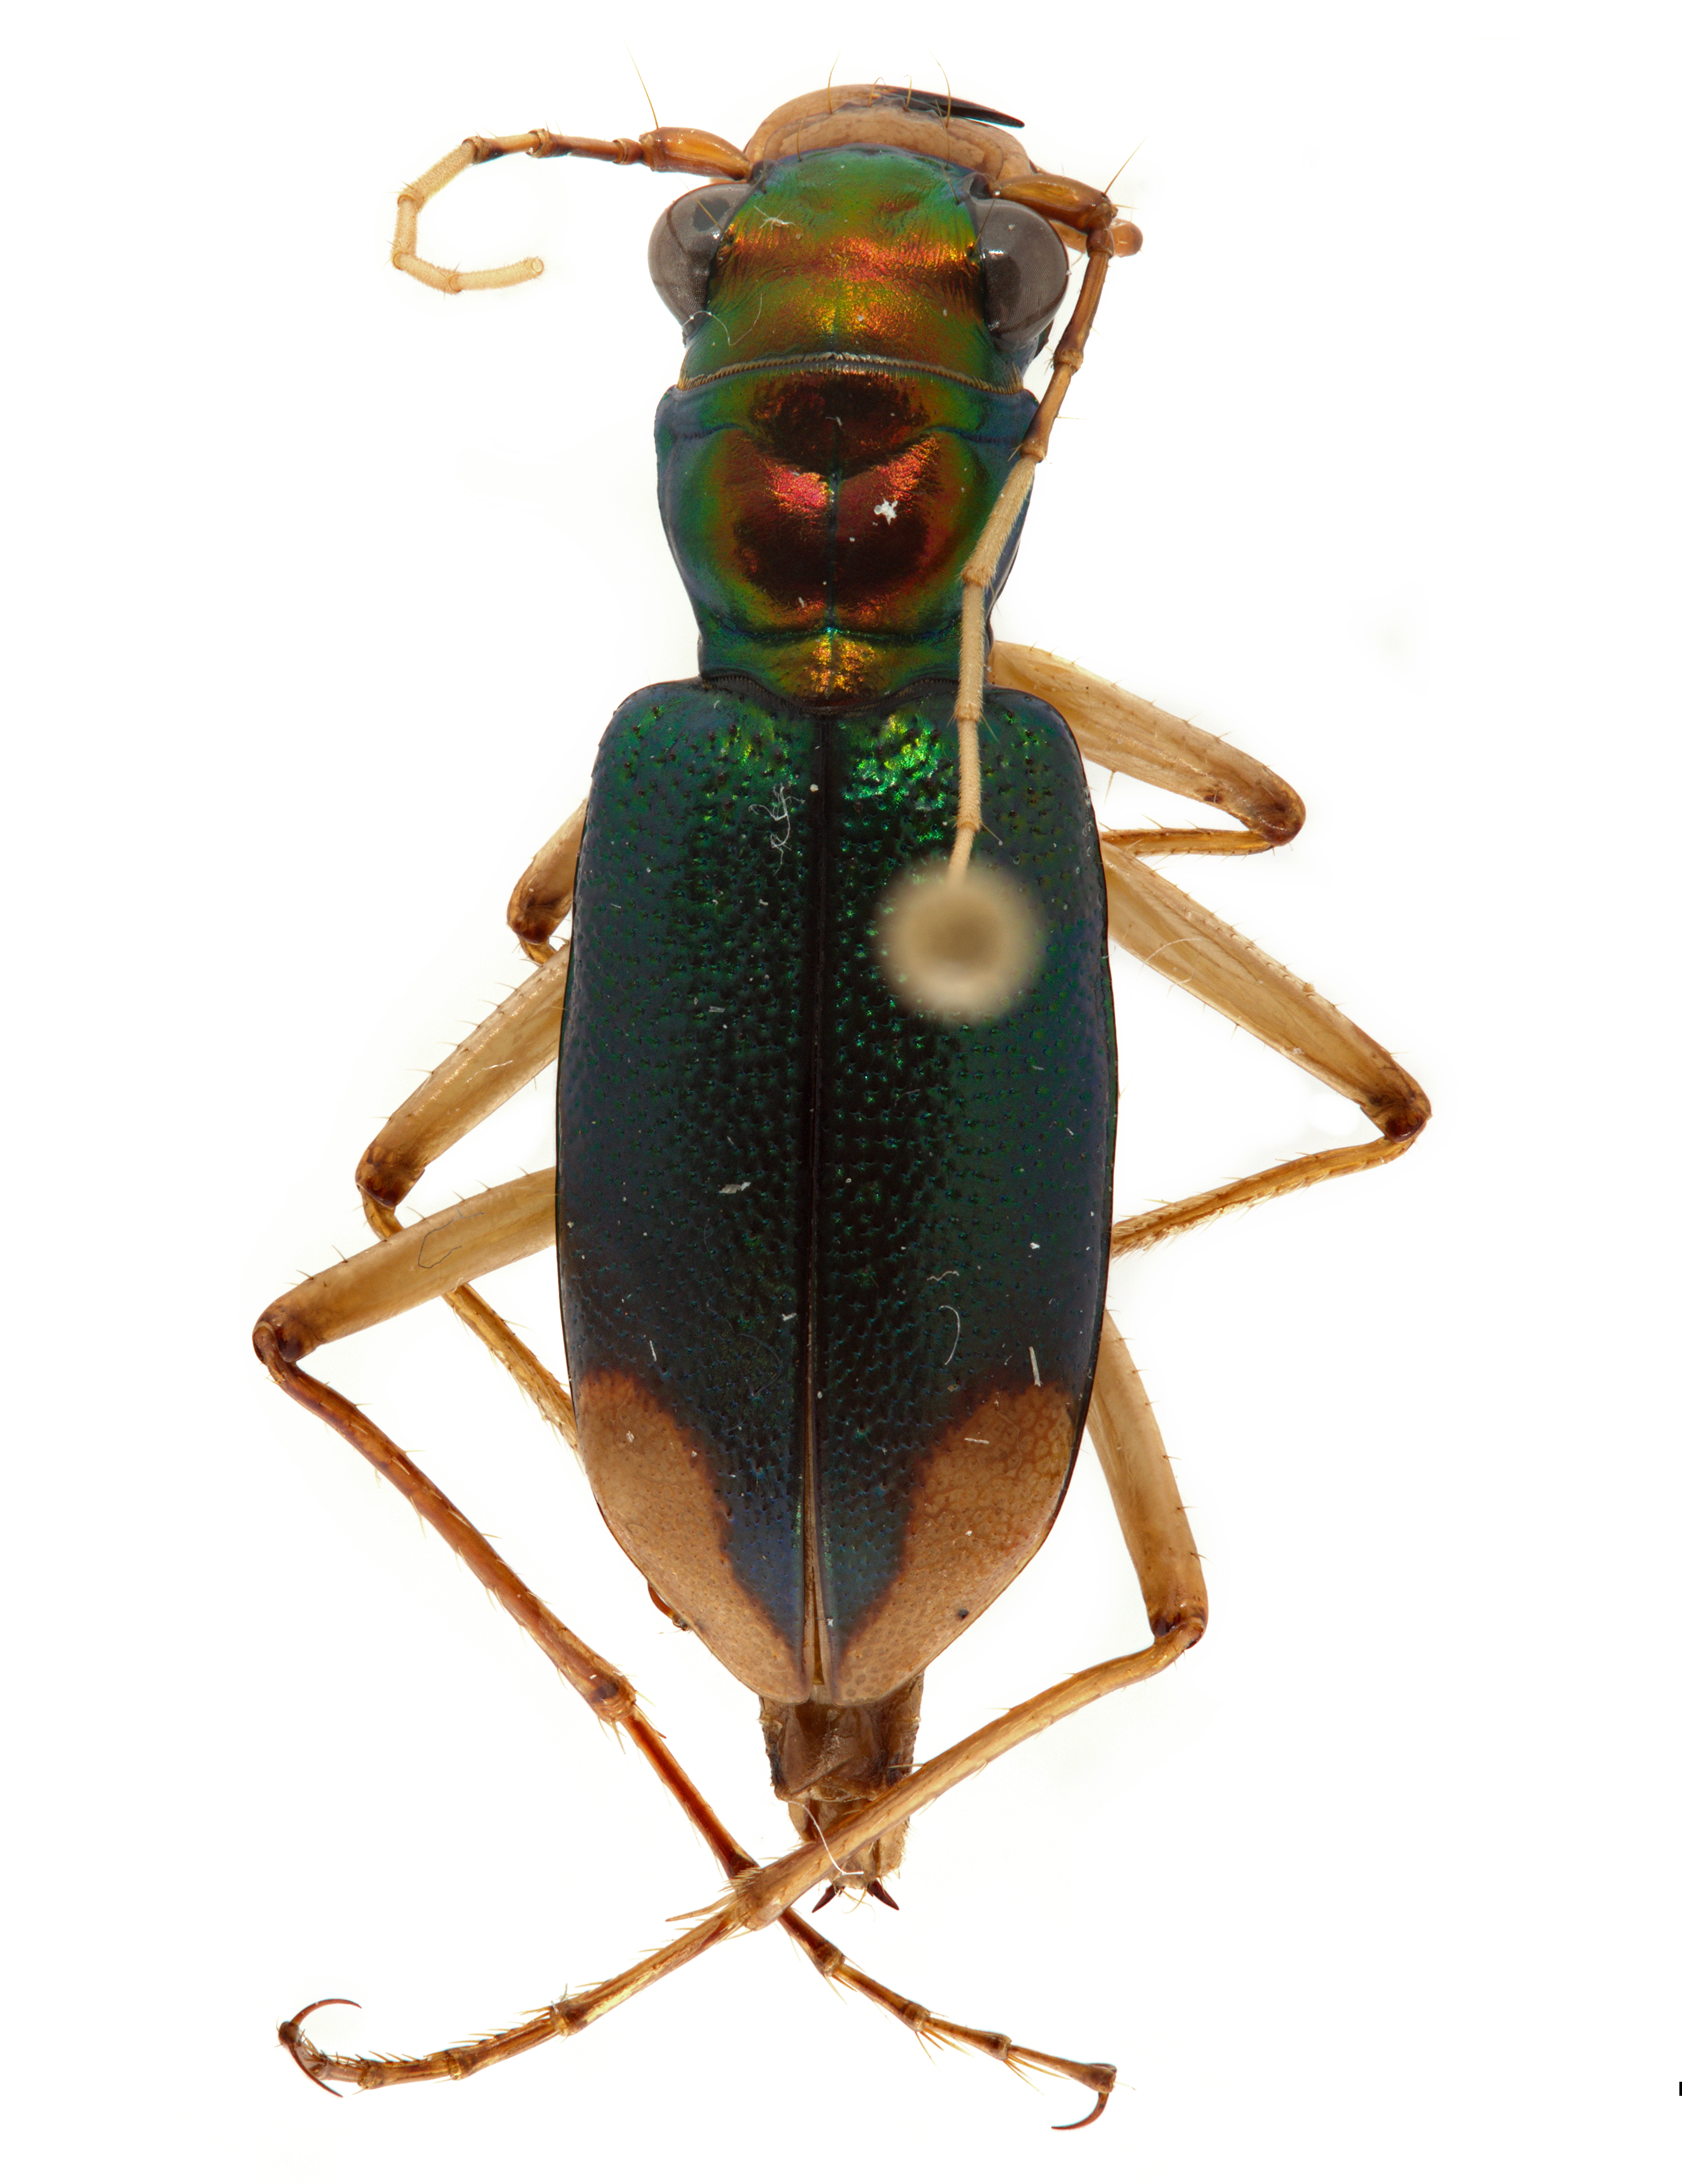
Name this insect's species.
Tetracha spixii
